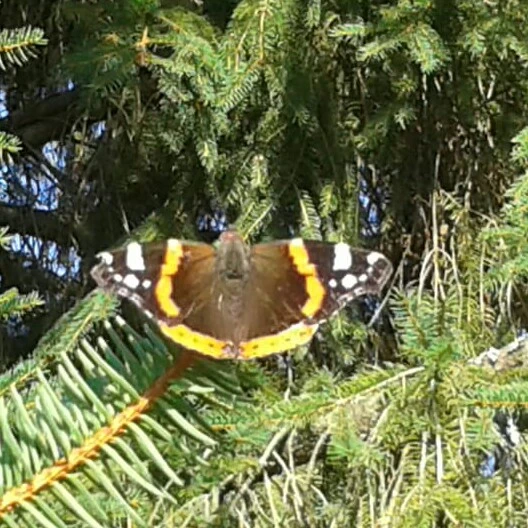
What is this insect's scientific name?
Vanessa atalanta
